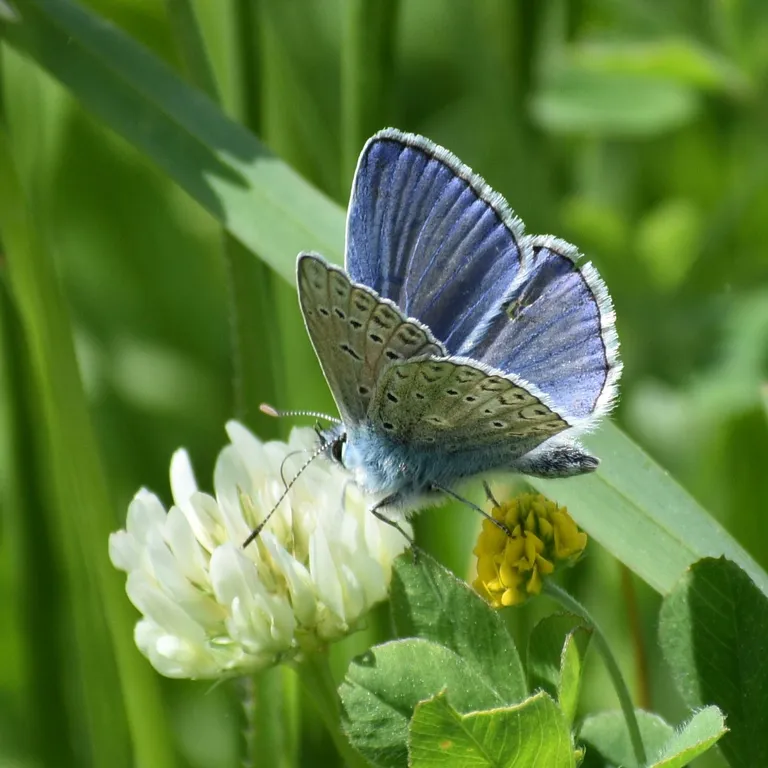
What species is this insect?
Polyommatus icarus
